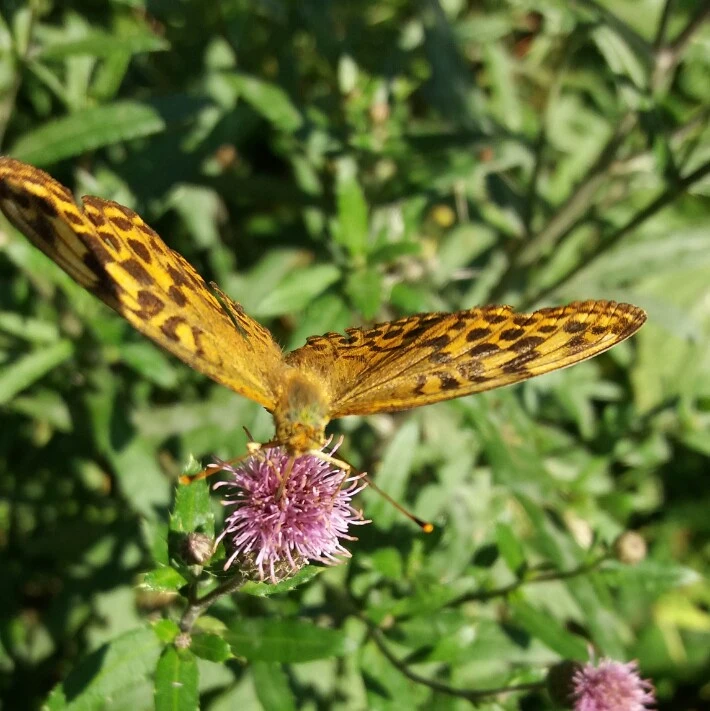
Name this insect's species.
Argynnis paphia
